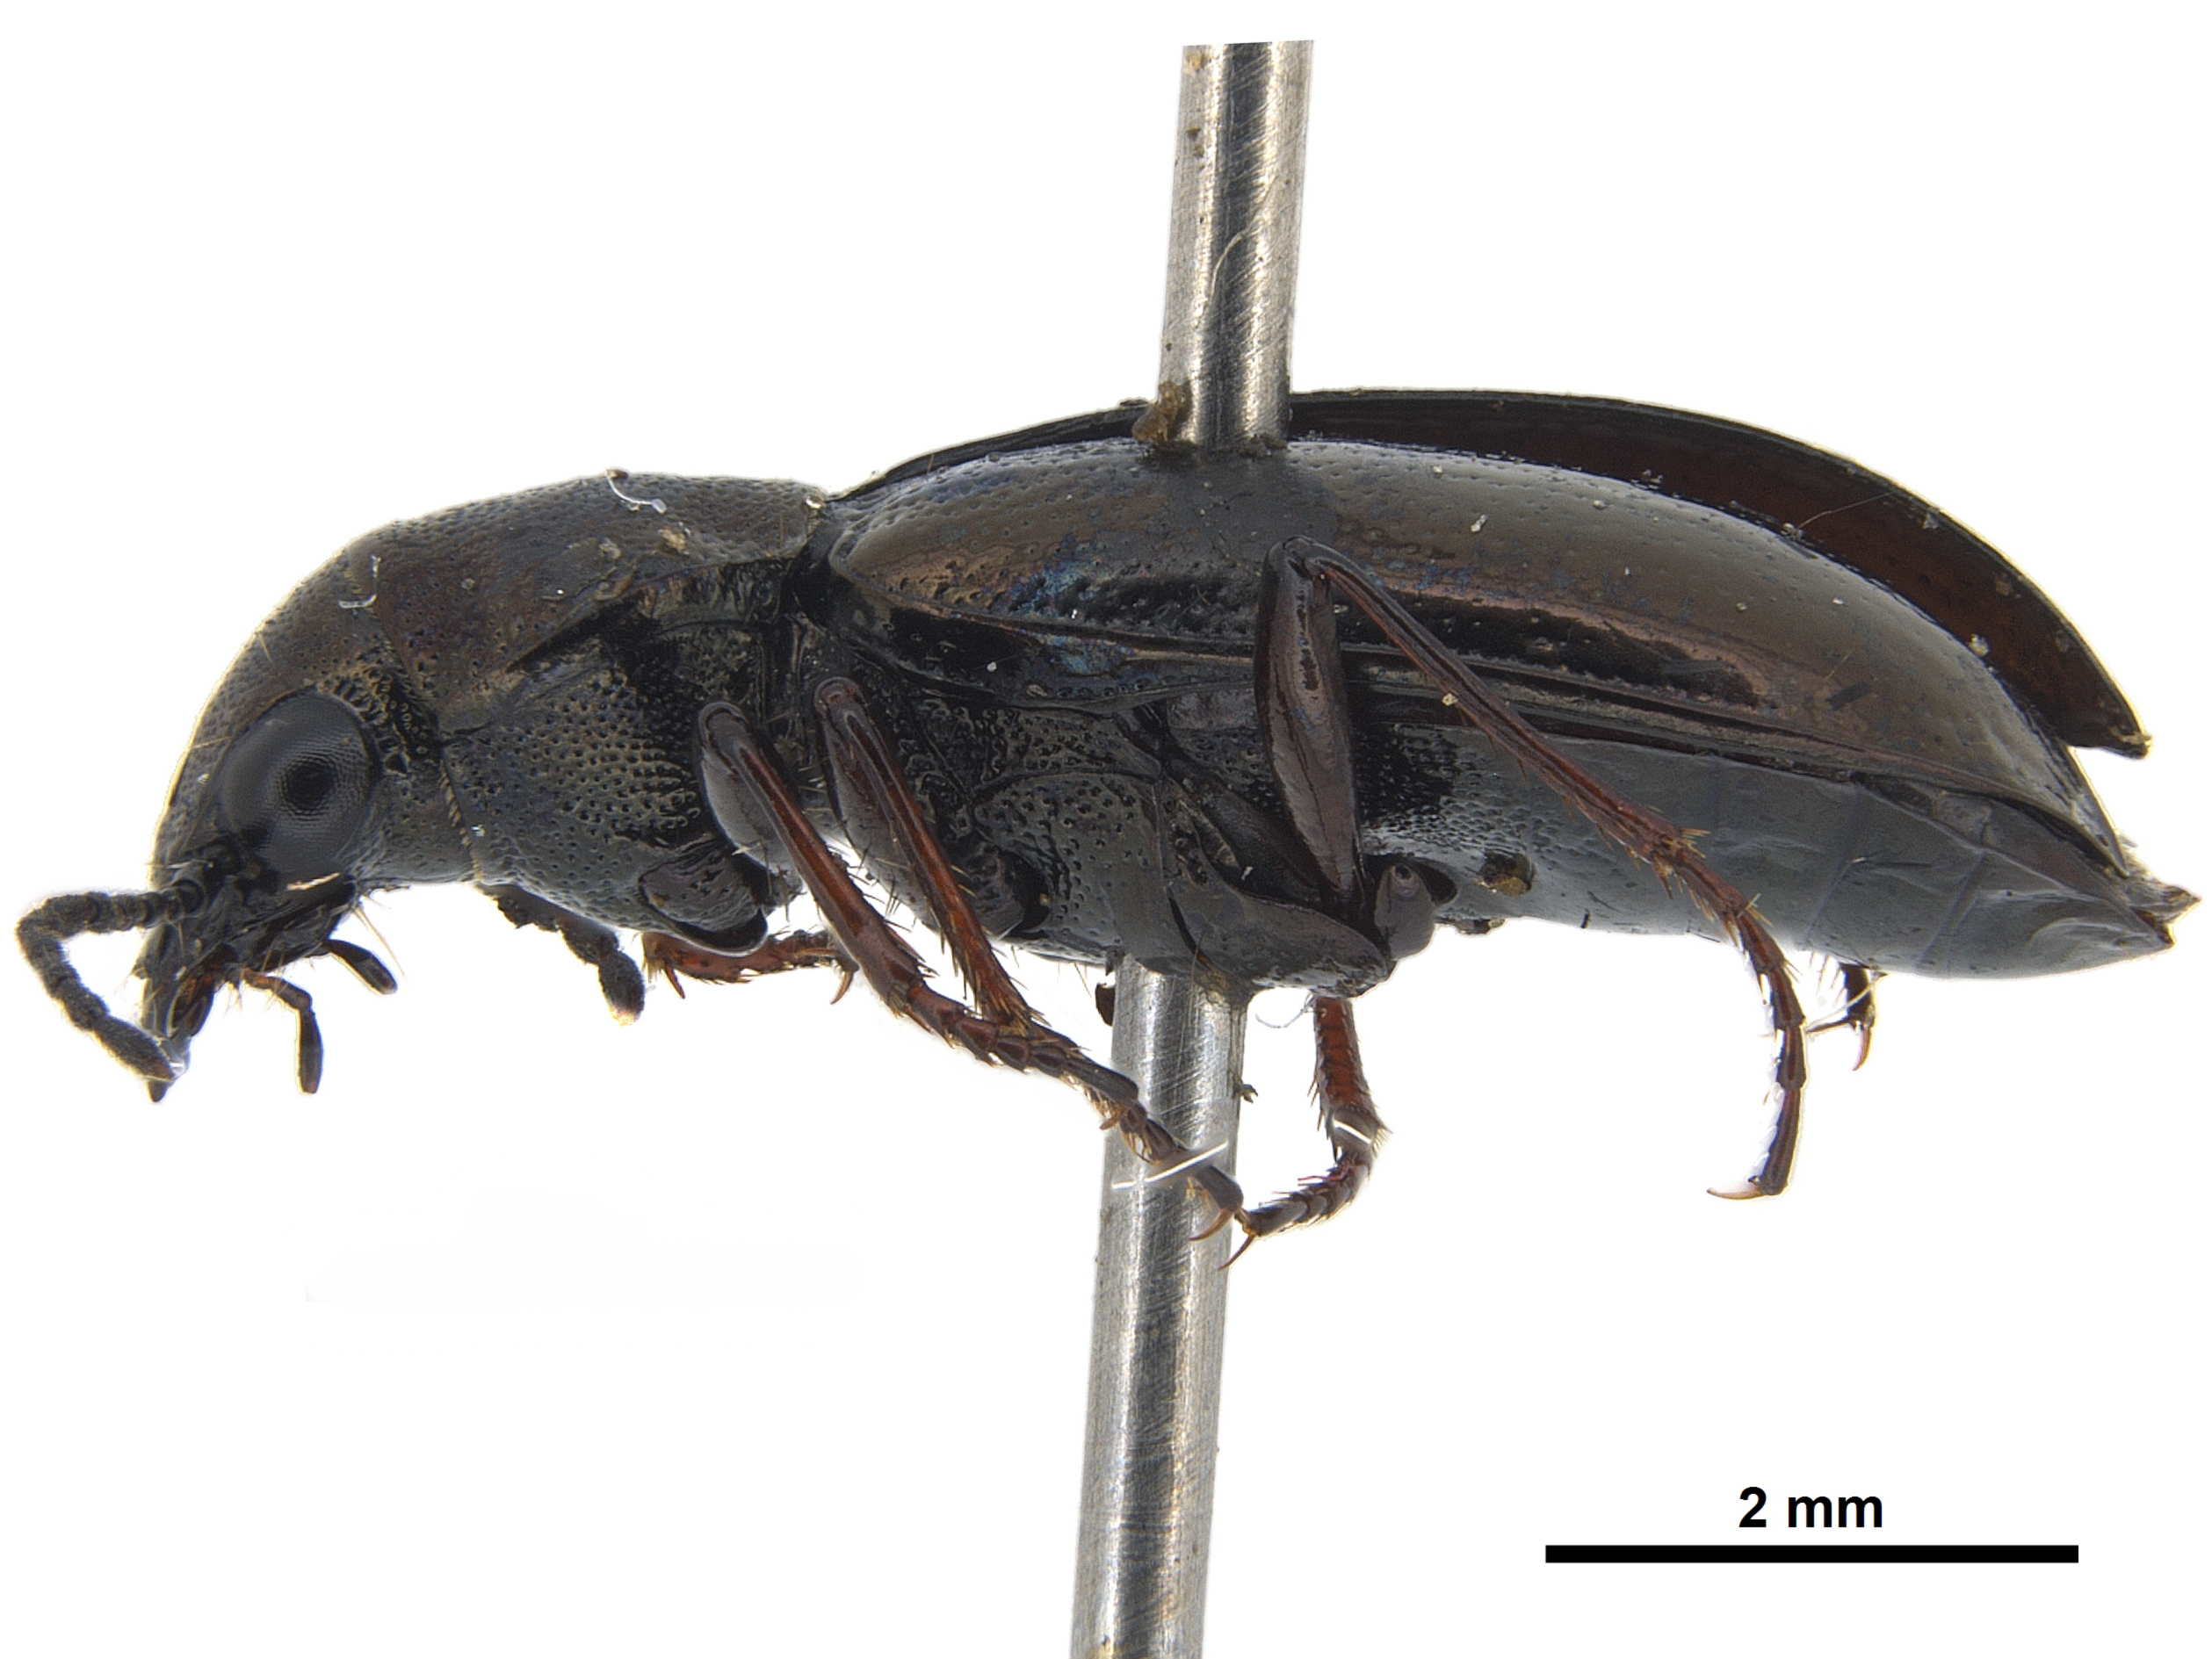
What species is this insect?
Diacheila polita
